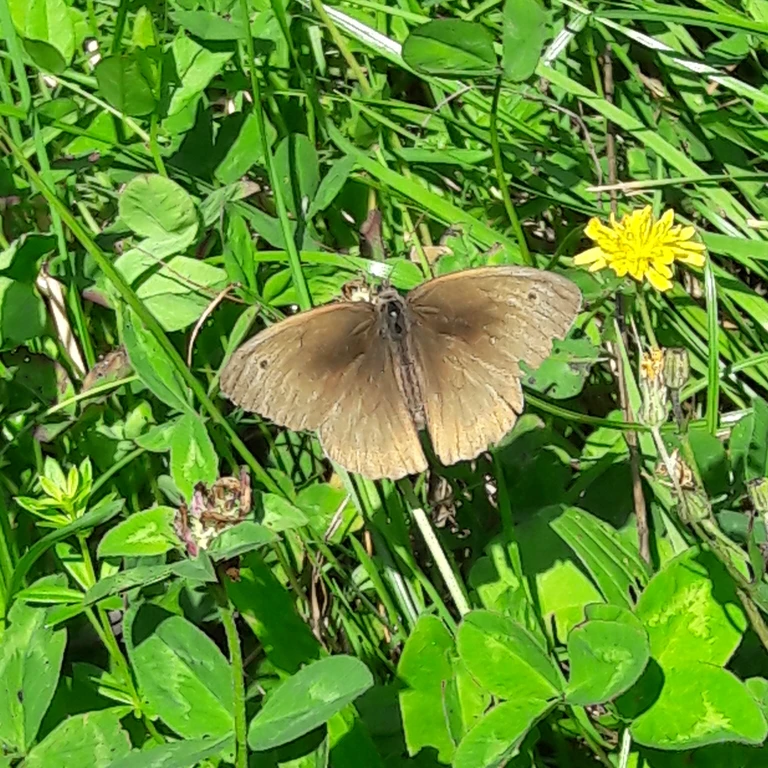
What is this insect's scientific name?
Maniola jurtina
